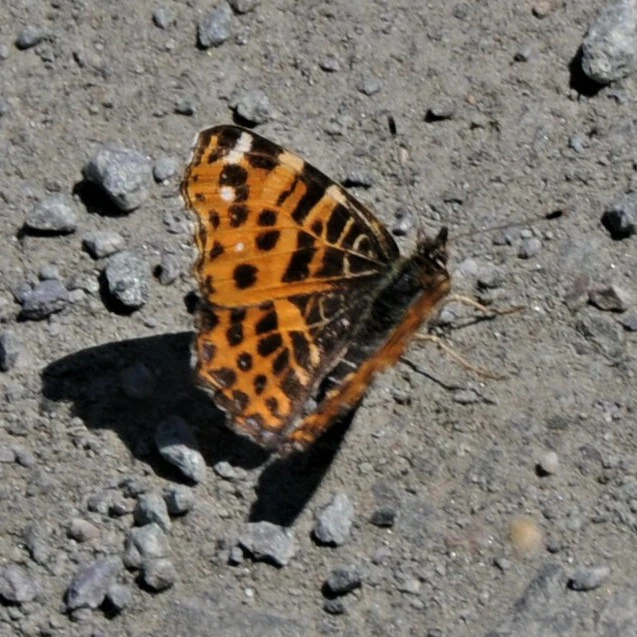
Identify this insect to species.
Araschnia levana
